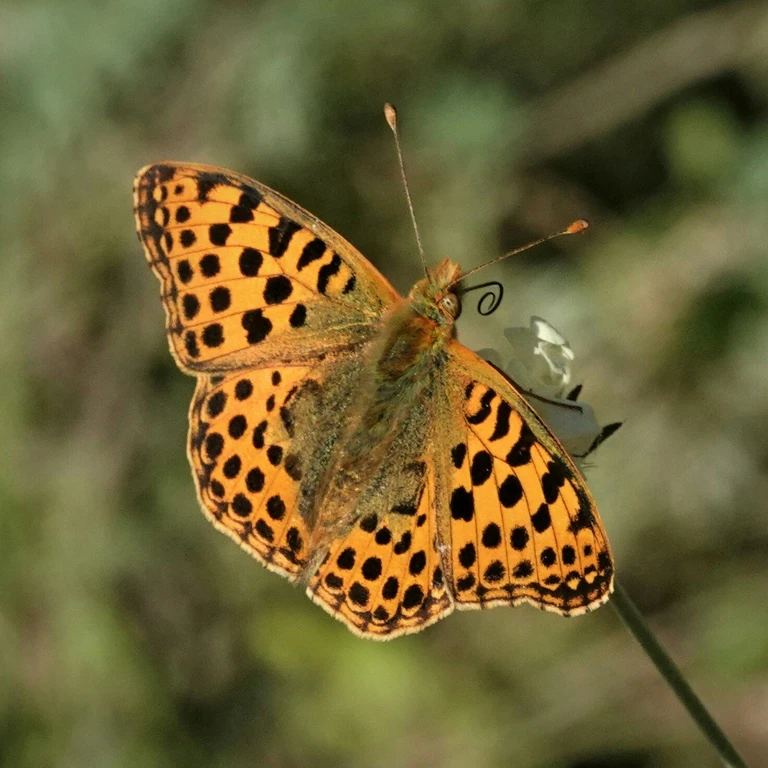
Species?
Issoria lathonia
